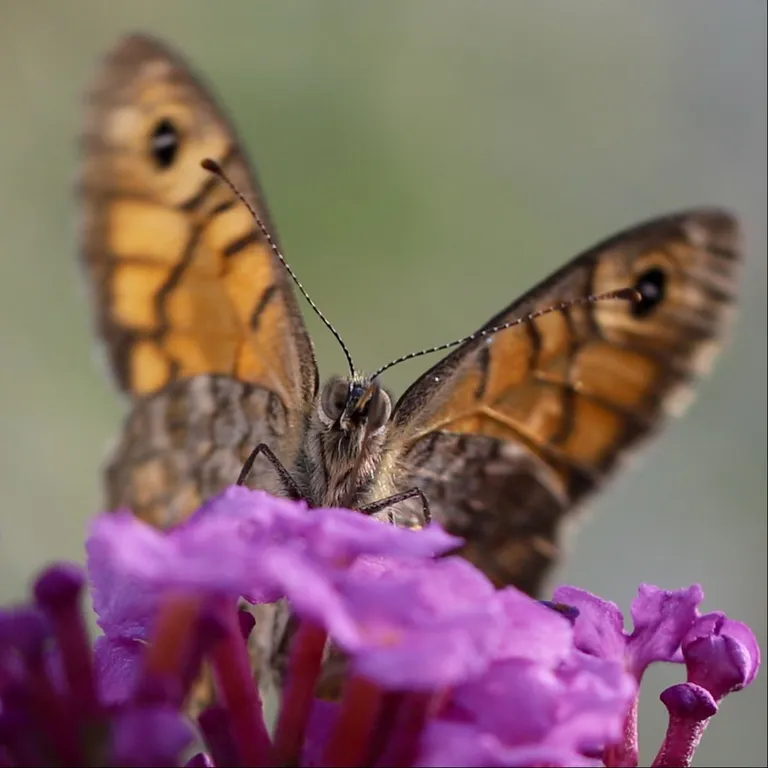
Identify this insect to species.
Lasiommata megera (also Pararge megera)
